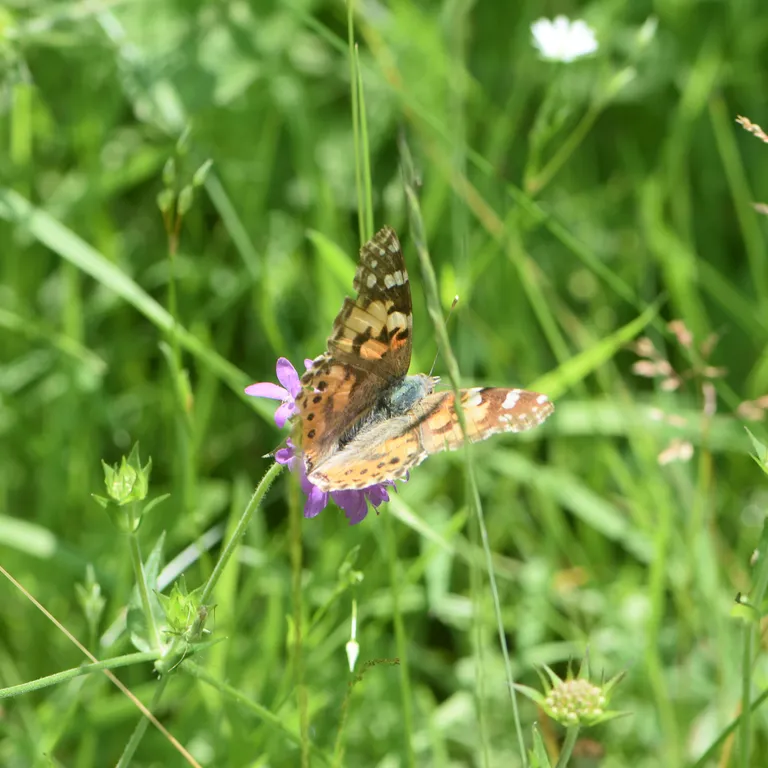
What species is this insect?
Vanessa cardui
